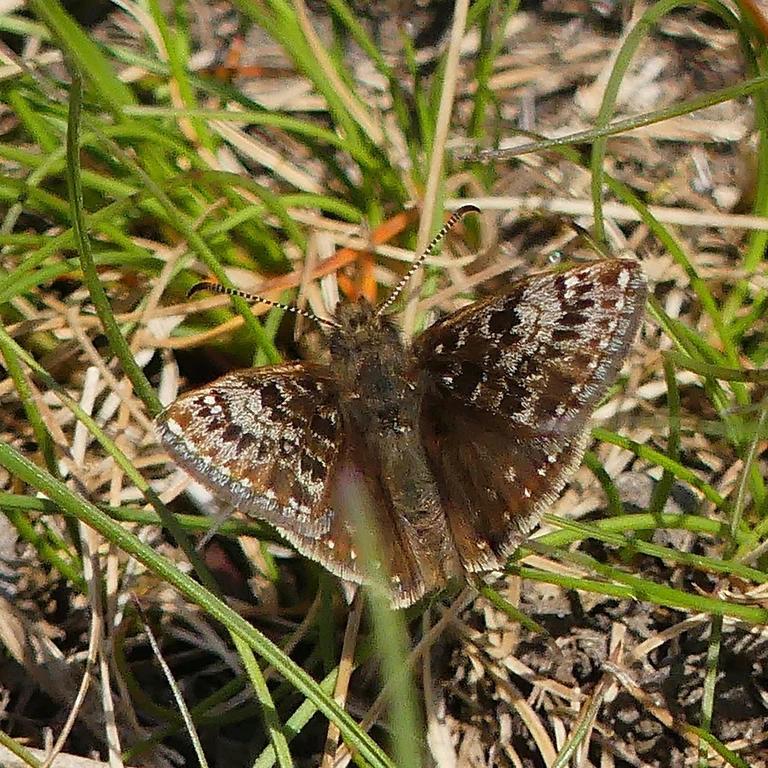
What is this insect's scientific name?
Erynnis tages
